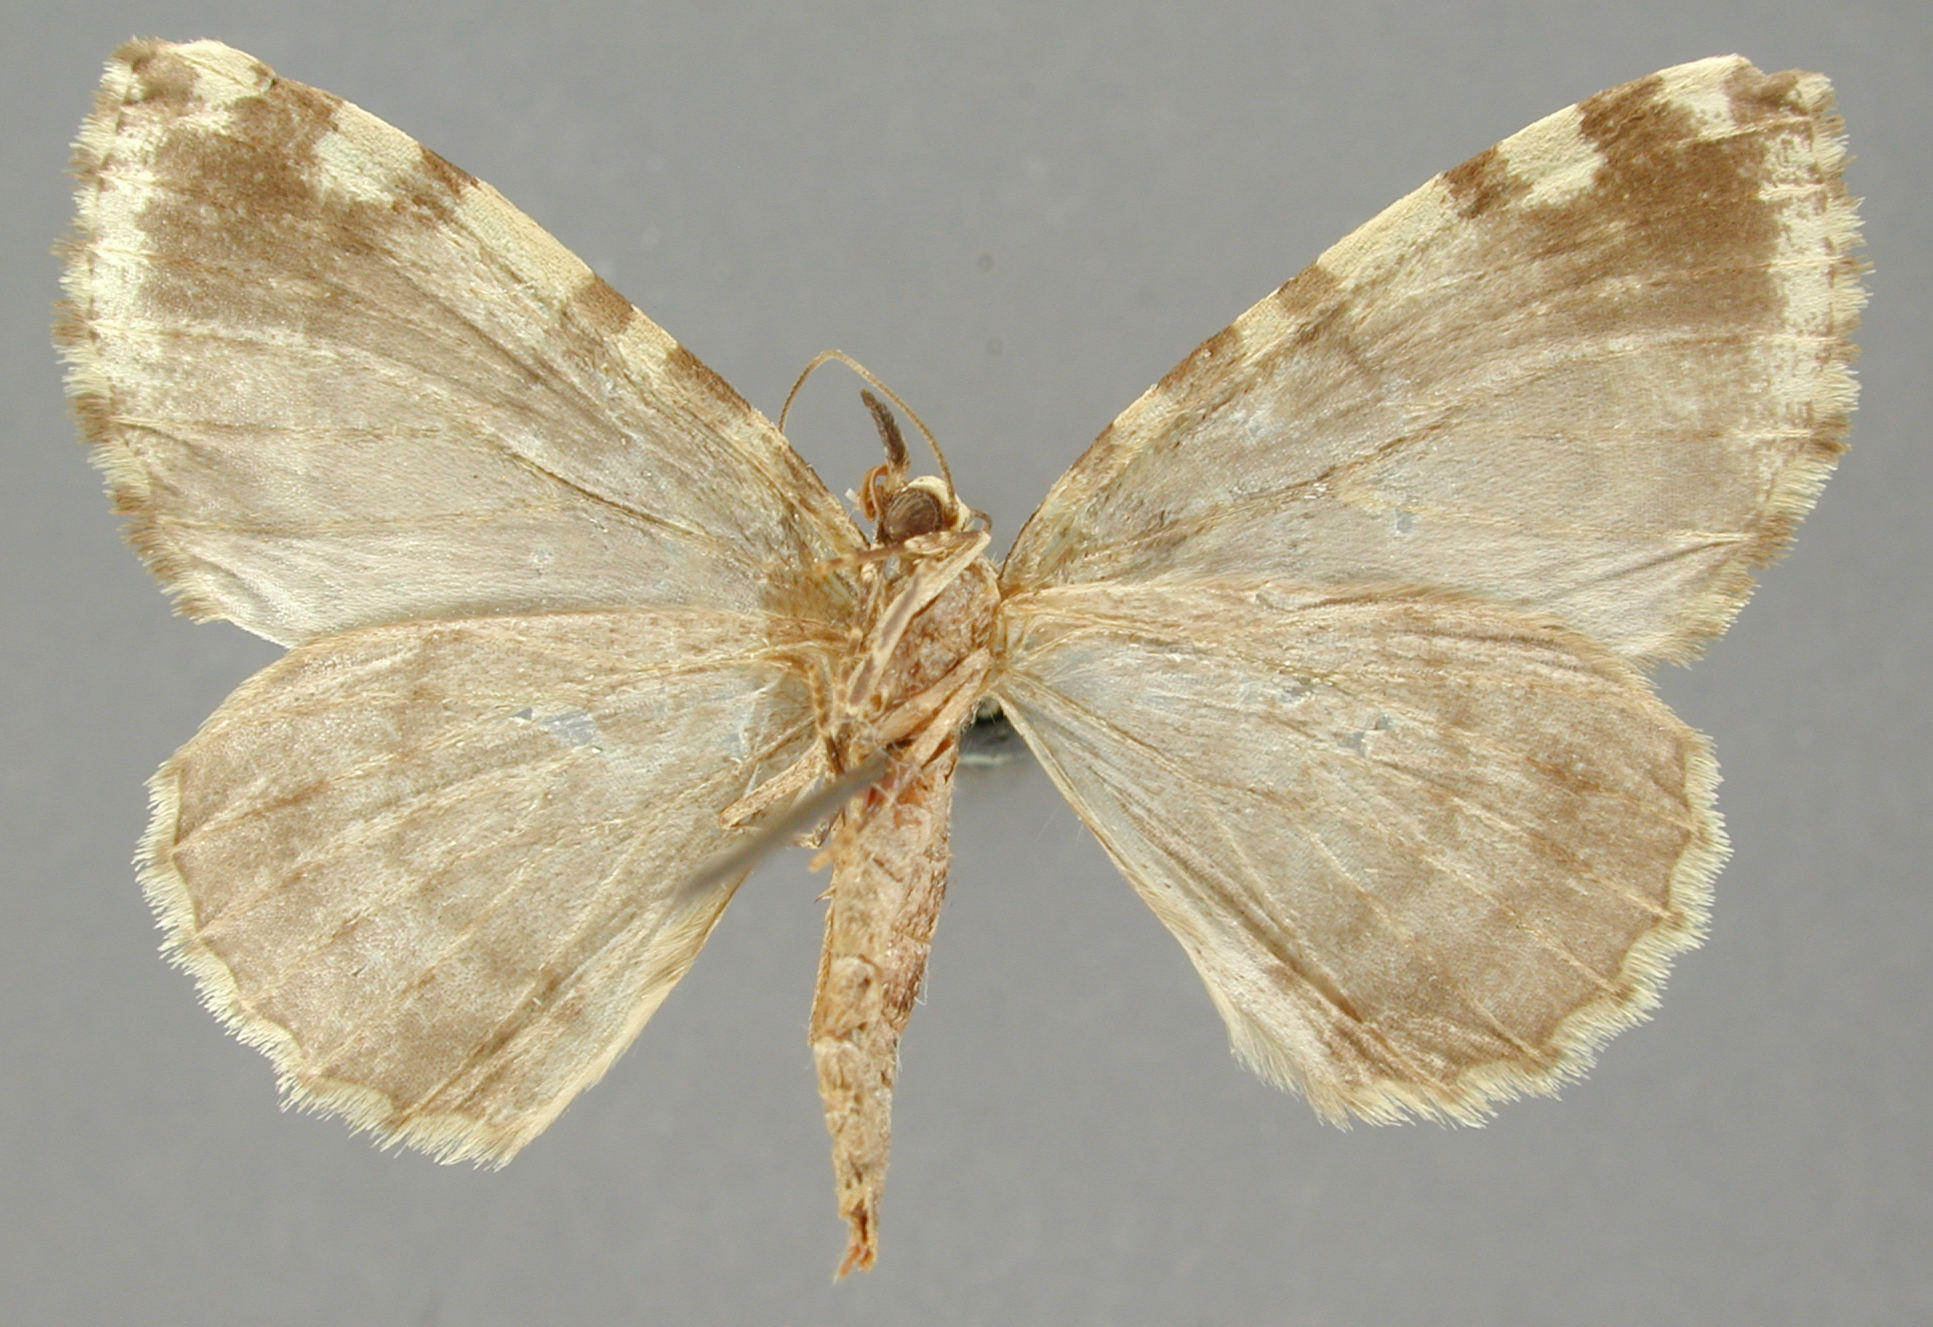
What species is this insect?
Rhodomena obstructa
